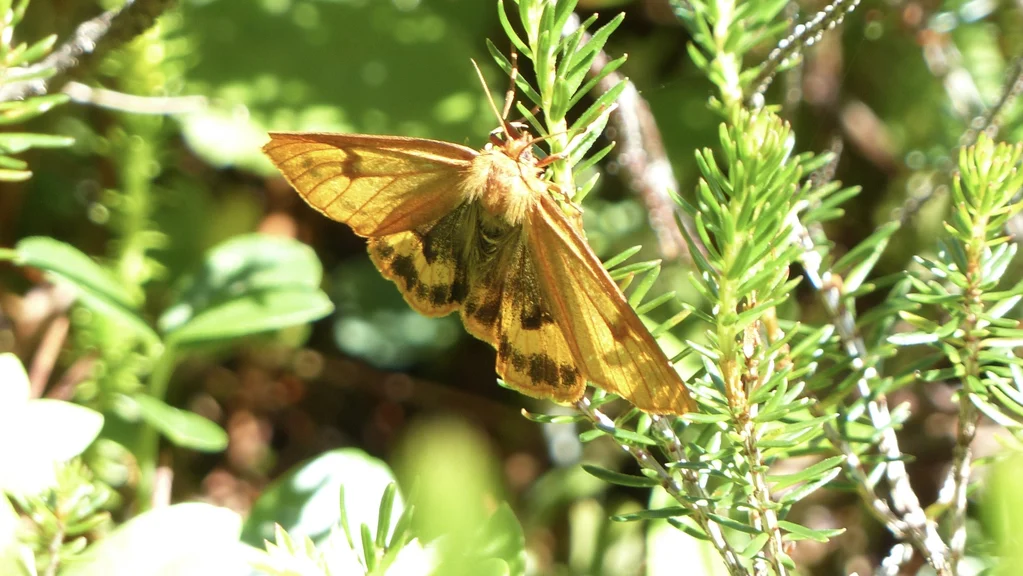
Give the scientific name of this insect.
Diacrisia sannio
